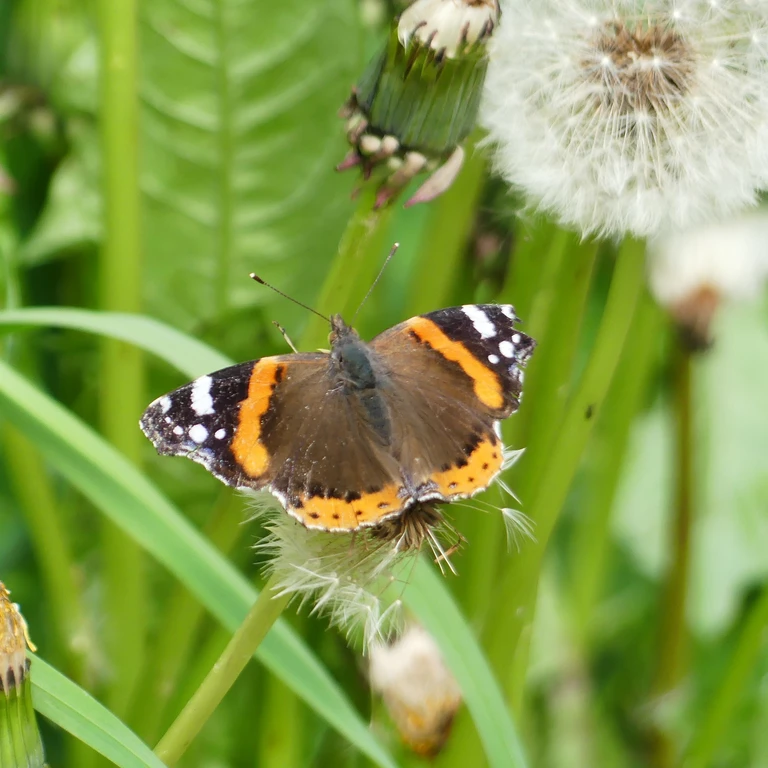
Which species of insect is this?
Vanessa atalanta
